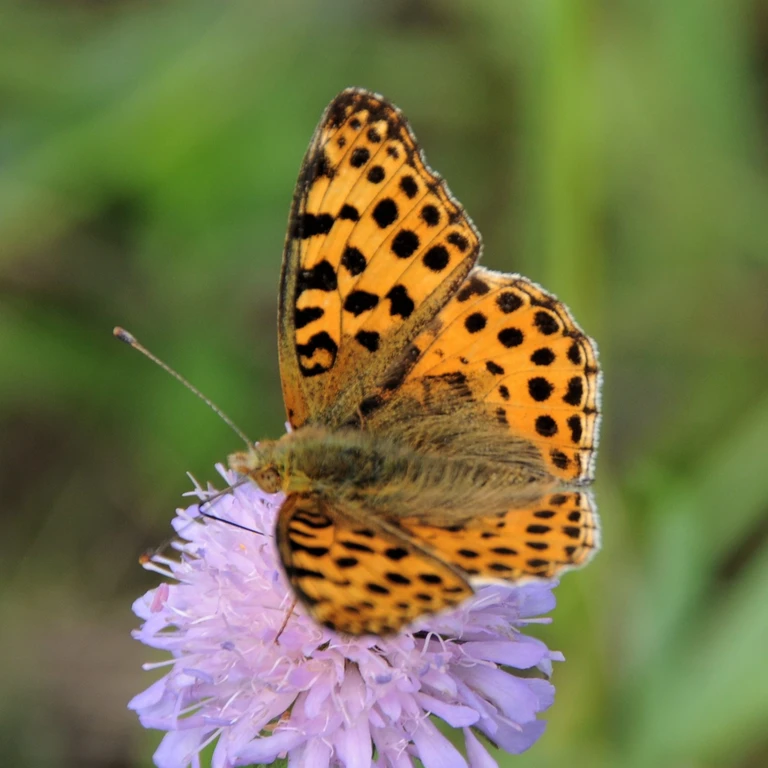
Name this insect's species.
Issoria lathonia
